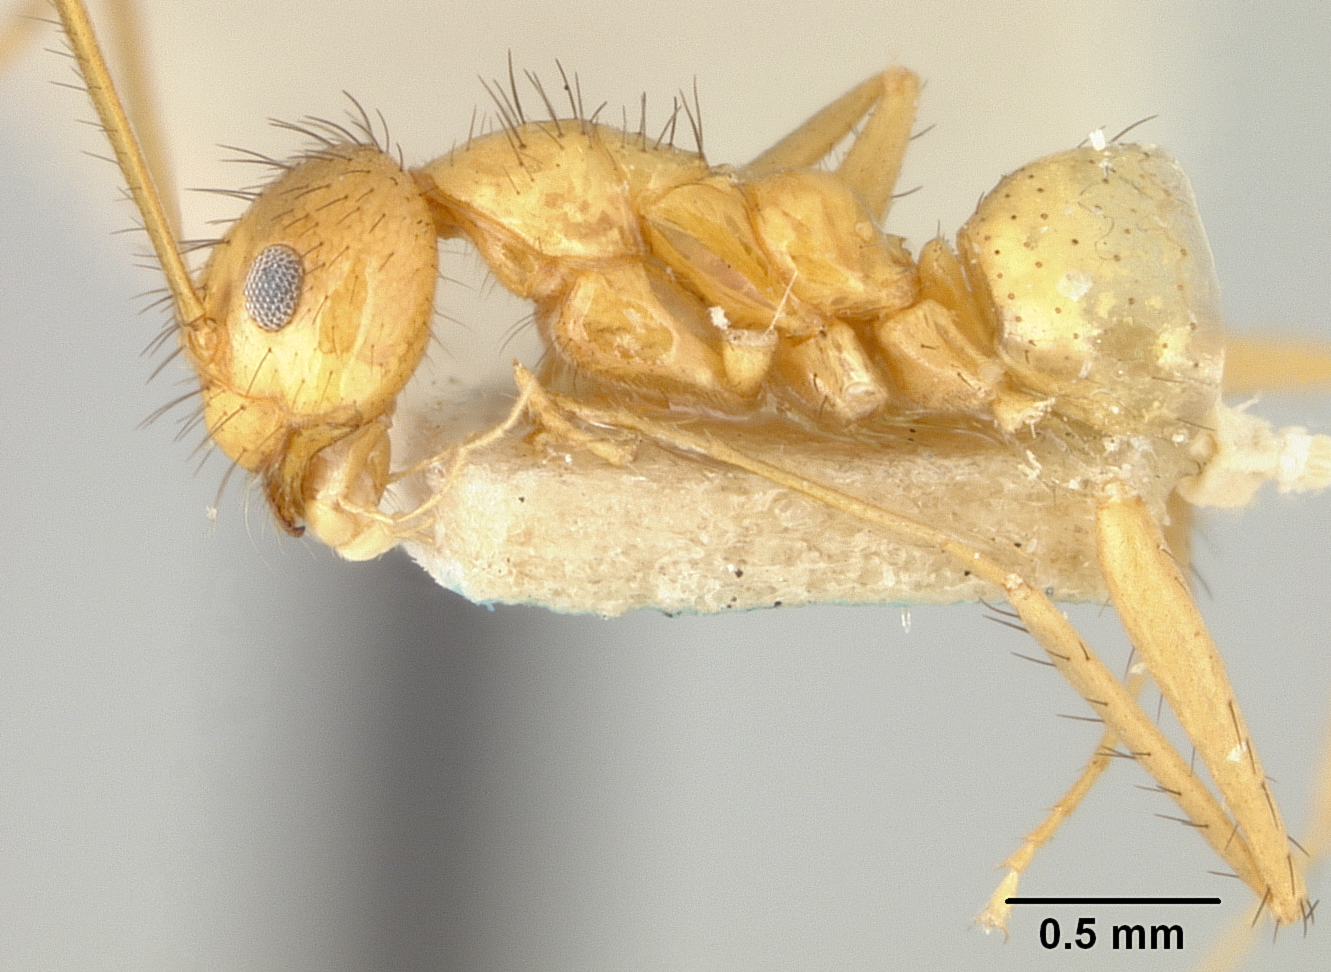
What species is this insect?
Prenolepis stigmaticus
